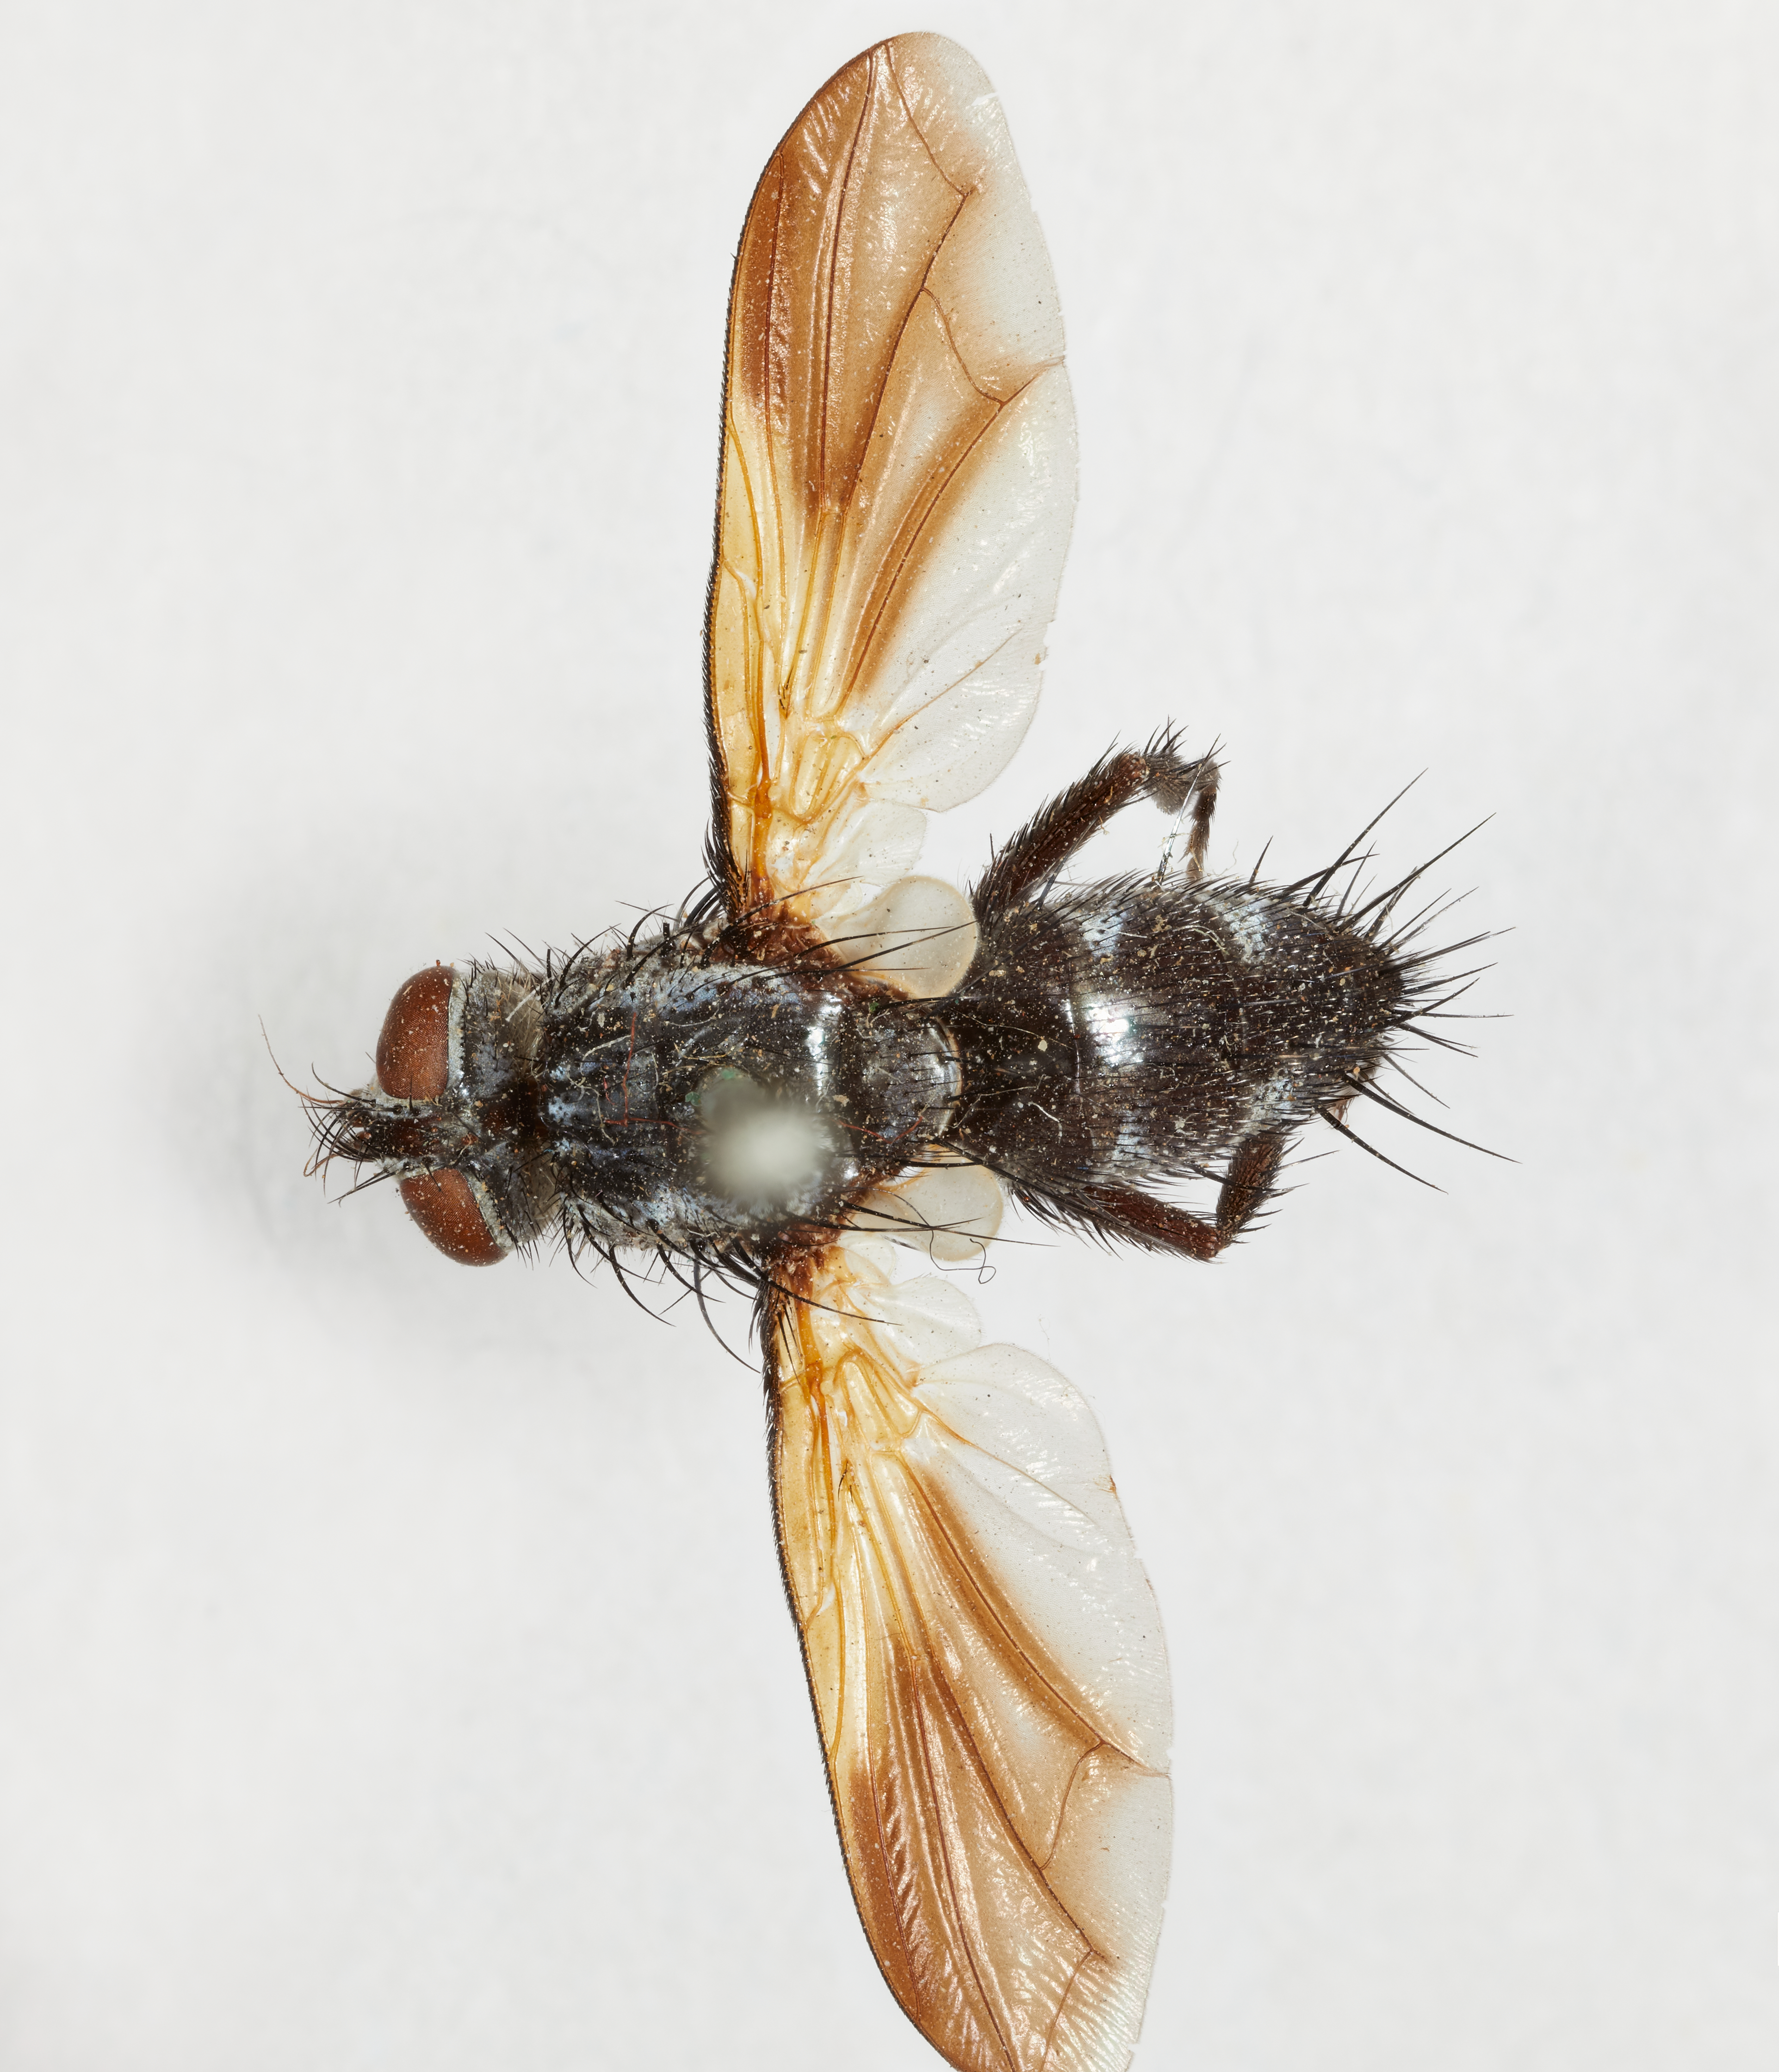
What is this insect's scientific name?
Pseudeuantha linelli
